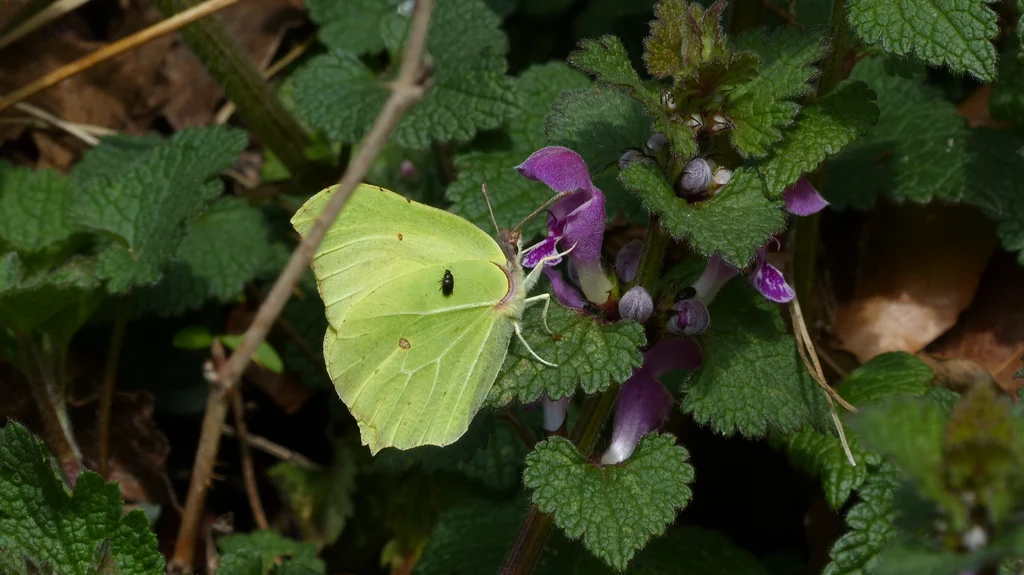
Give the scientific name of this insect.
Gonepteryx rhamni
